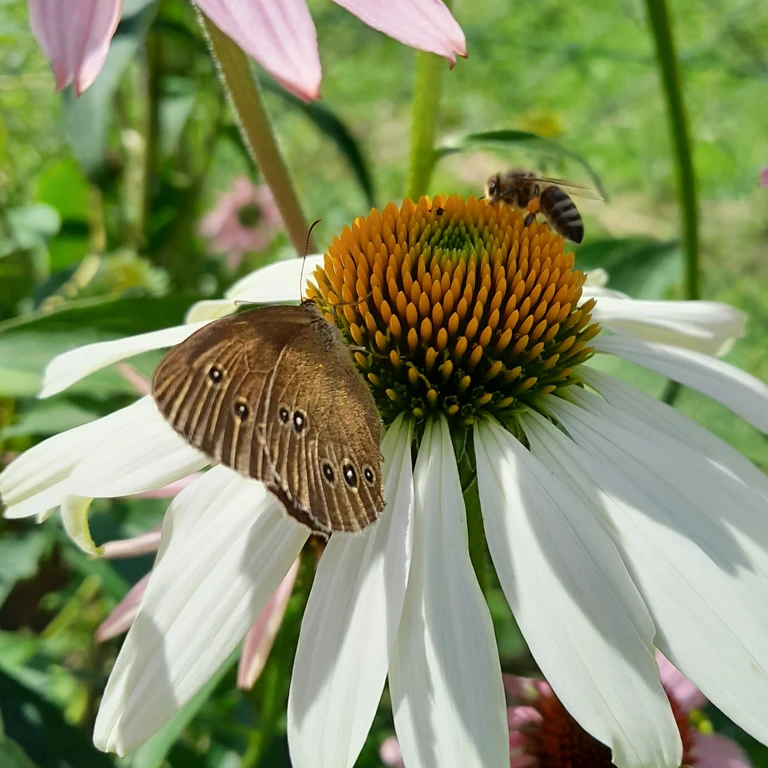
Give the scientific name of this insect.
Aphantopus hyperantus
